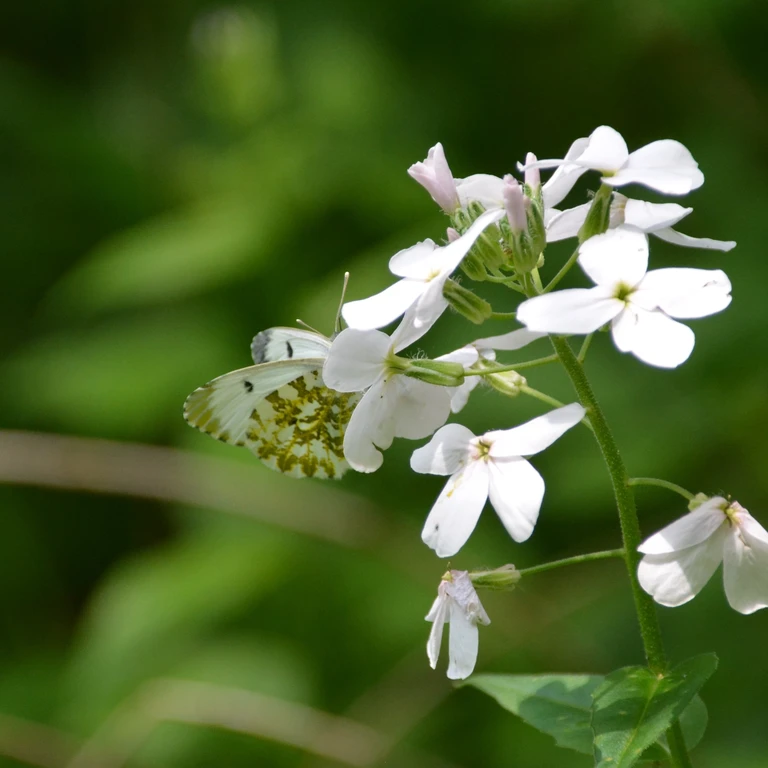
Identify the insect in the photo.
Anthocharis cardamines
